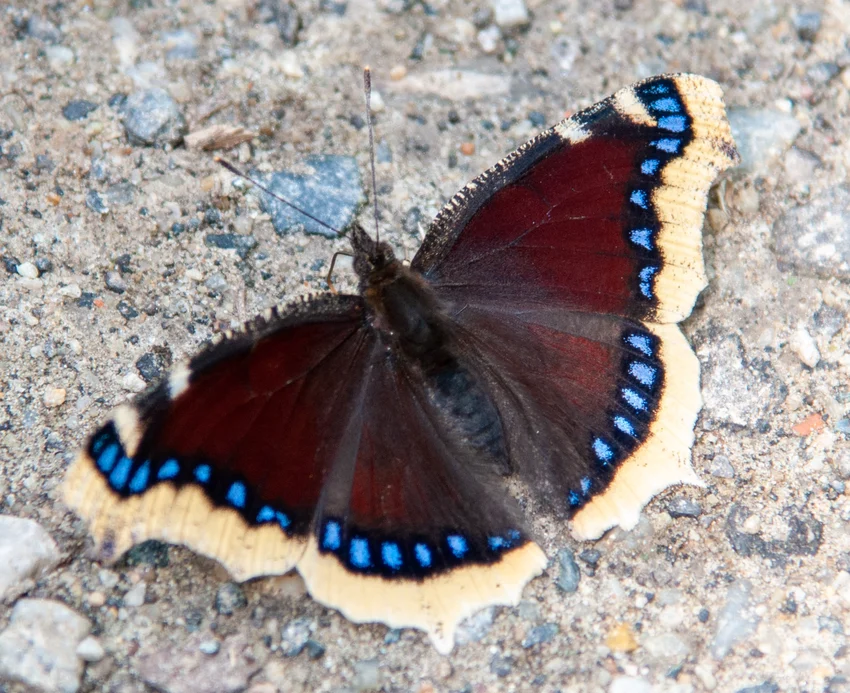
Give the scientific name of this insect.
Nymphalis antiopa
